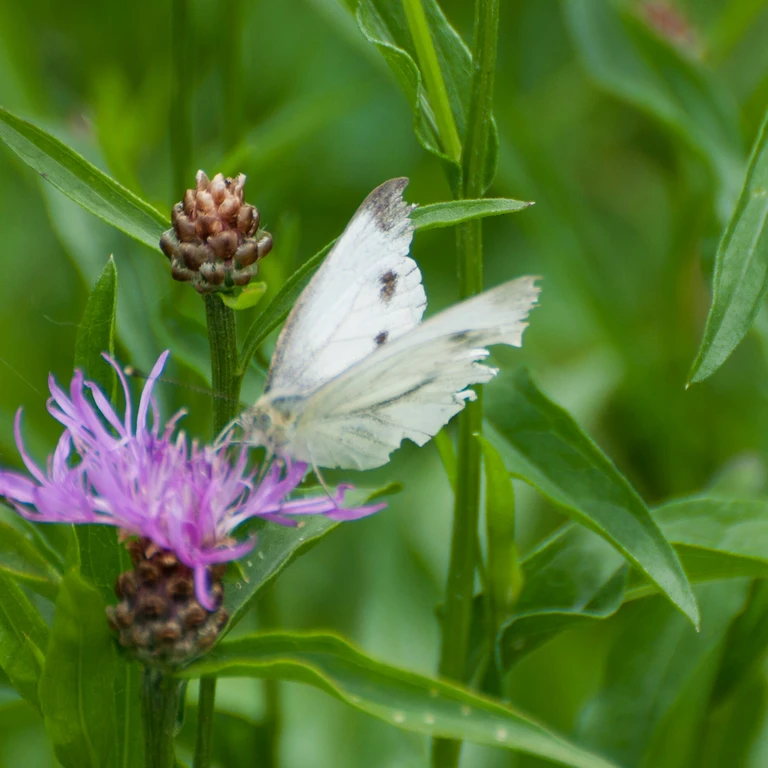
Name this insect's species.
Pieris napi
